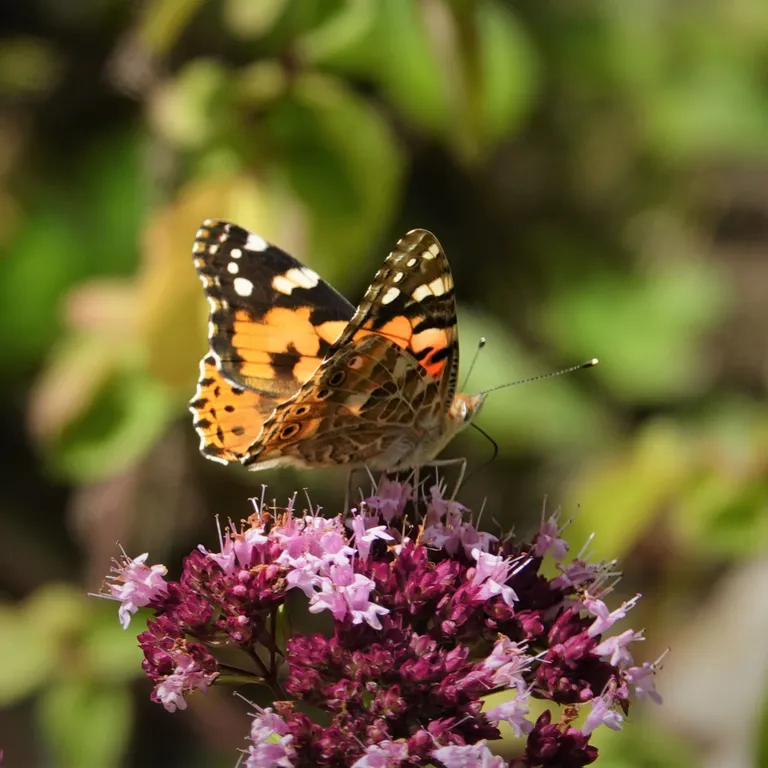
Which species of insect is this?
Vanessa cardui
